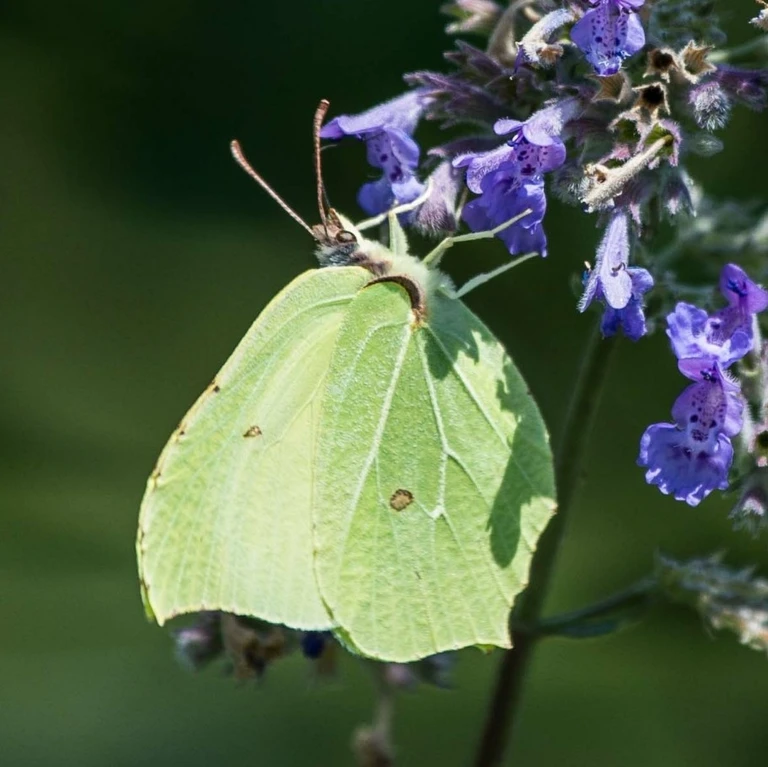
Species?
Gonepteryx rhamni
